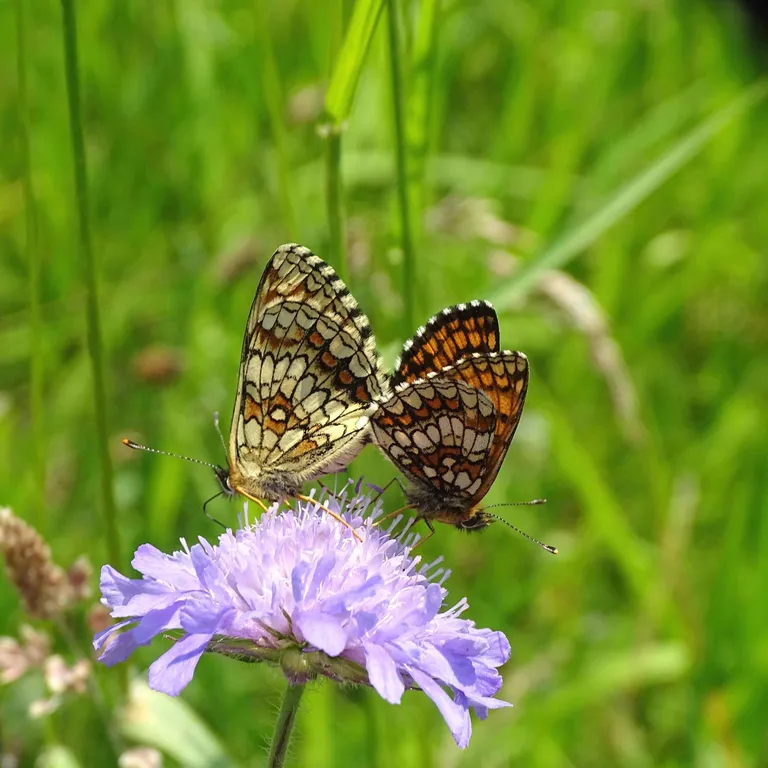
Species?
Melitaea athalia
